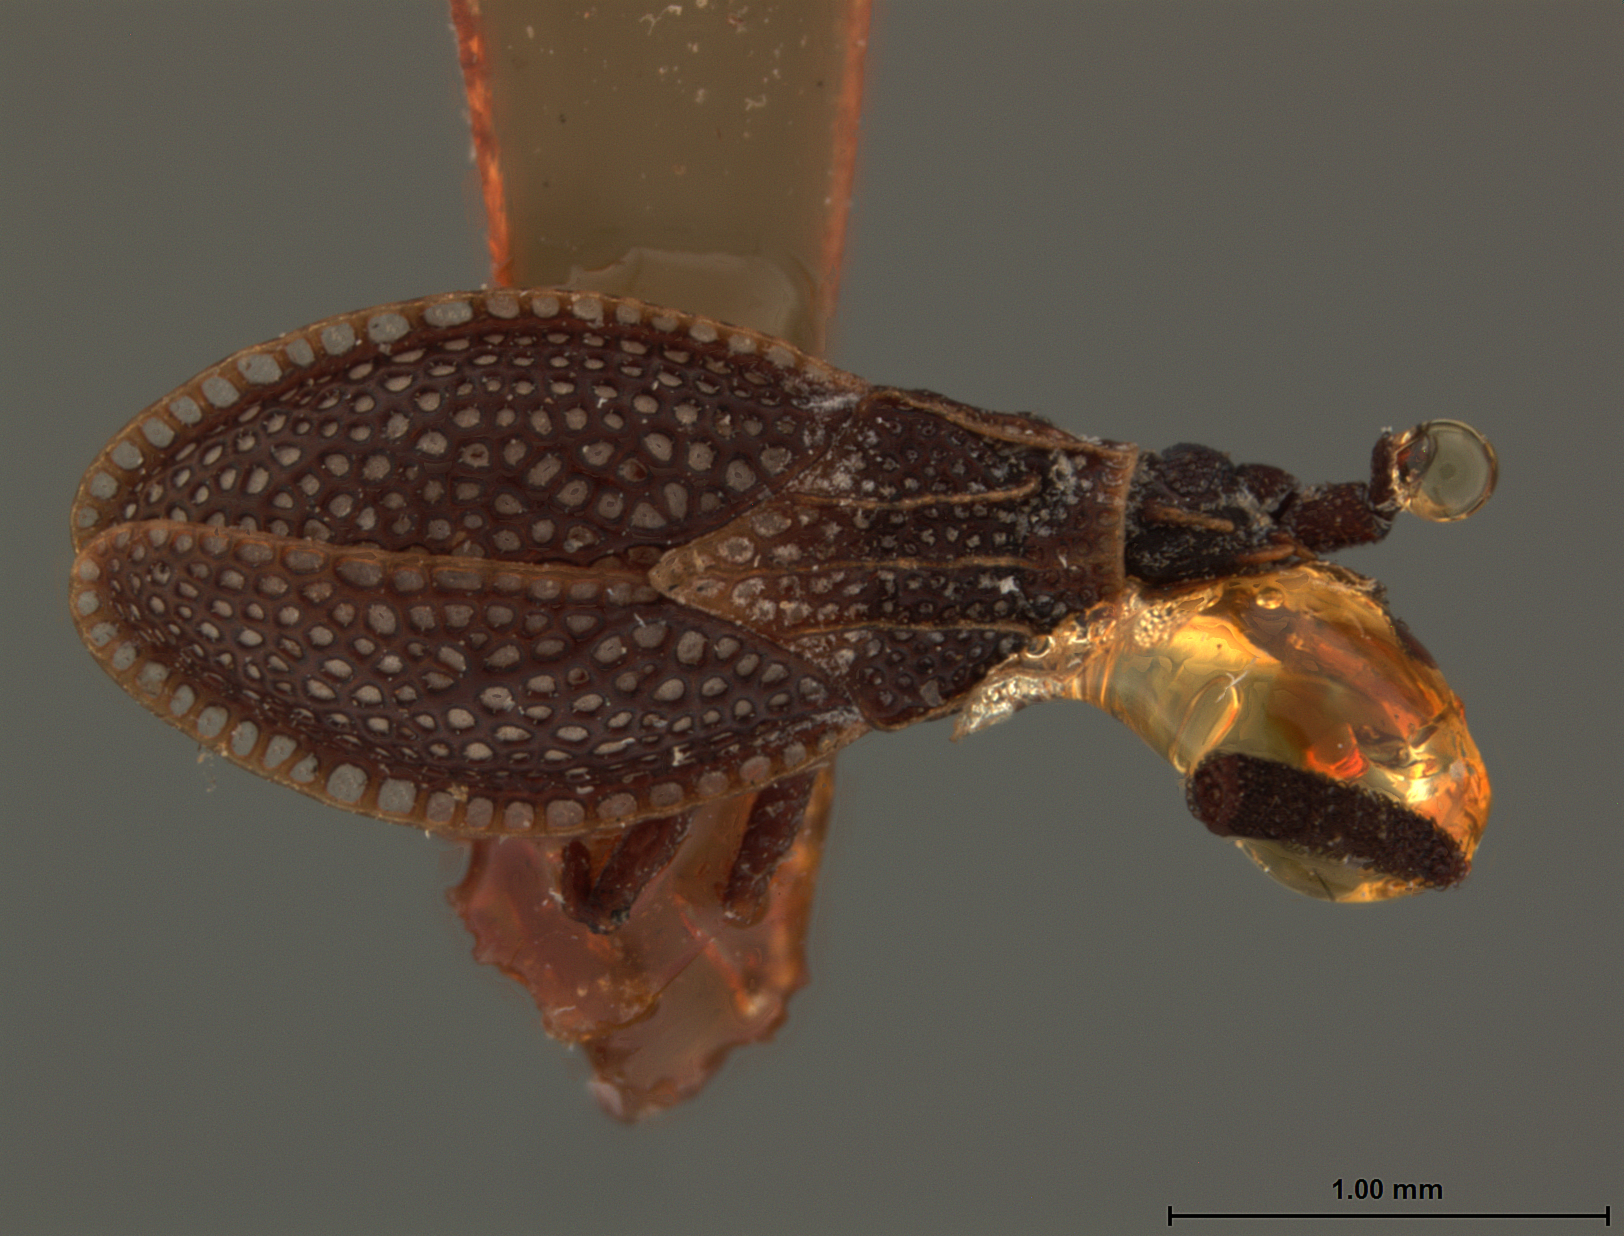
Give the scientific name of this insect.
Alveotingis grossocerata
